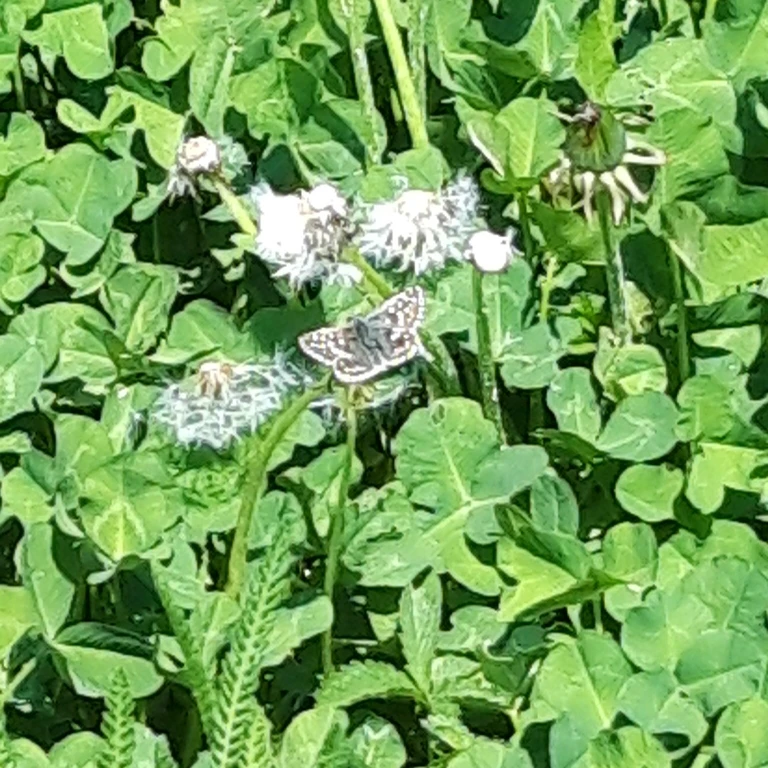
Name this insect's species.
Pyrgus malvae
